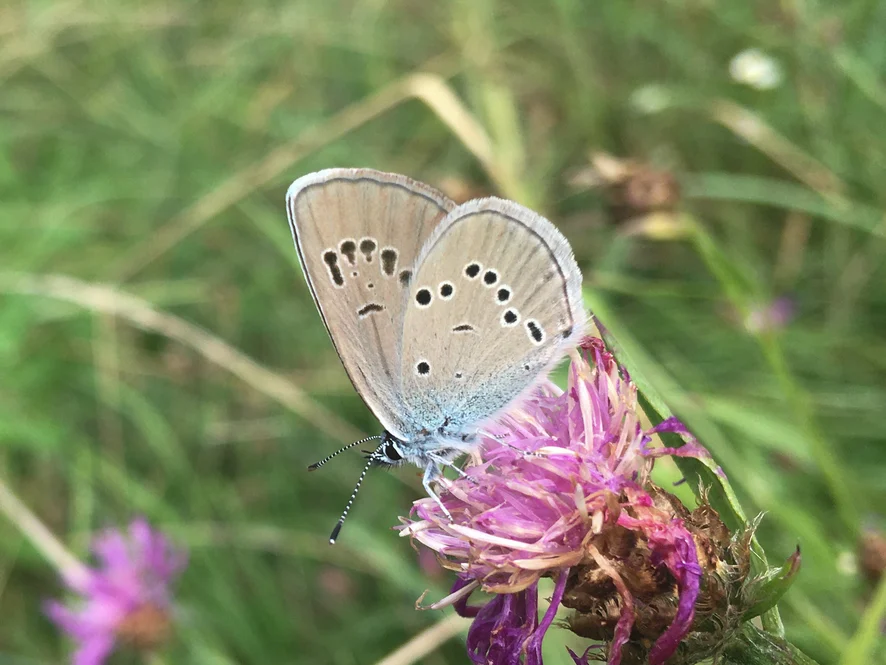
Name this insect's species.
Cyaniris semiargus
